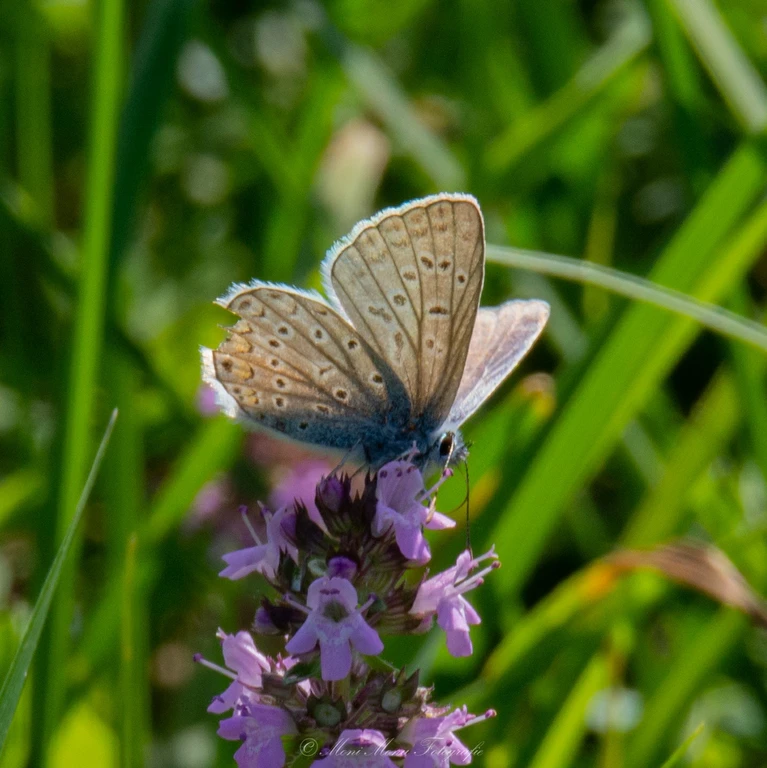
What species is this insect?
Polyommatus icarus
